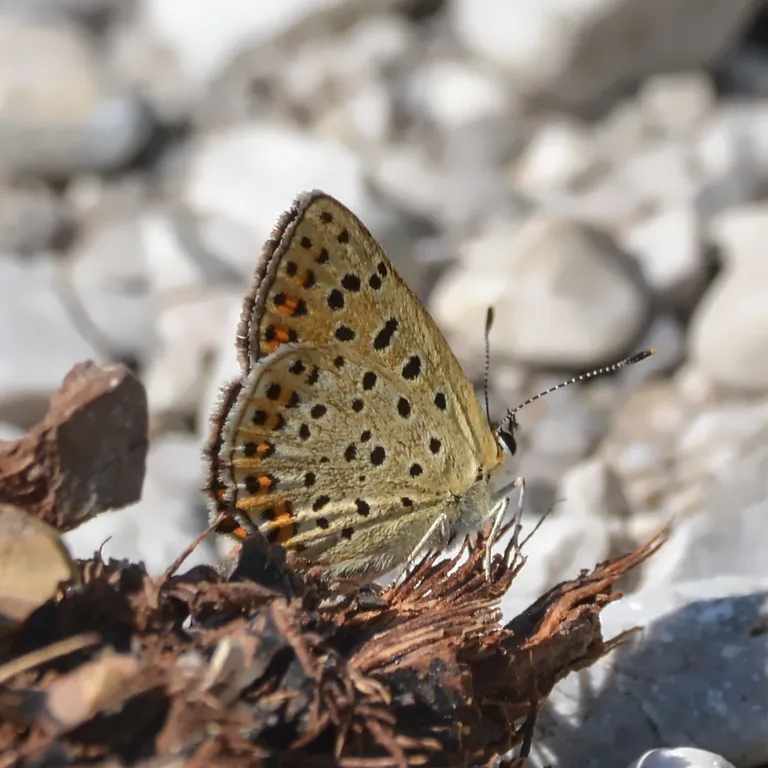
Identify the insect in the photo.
Lycaena tityrus (also Loweia tityrus)
